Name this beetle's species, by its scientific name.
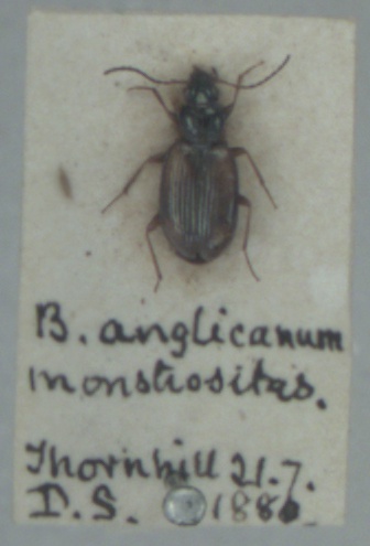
Bembidion bualei
